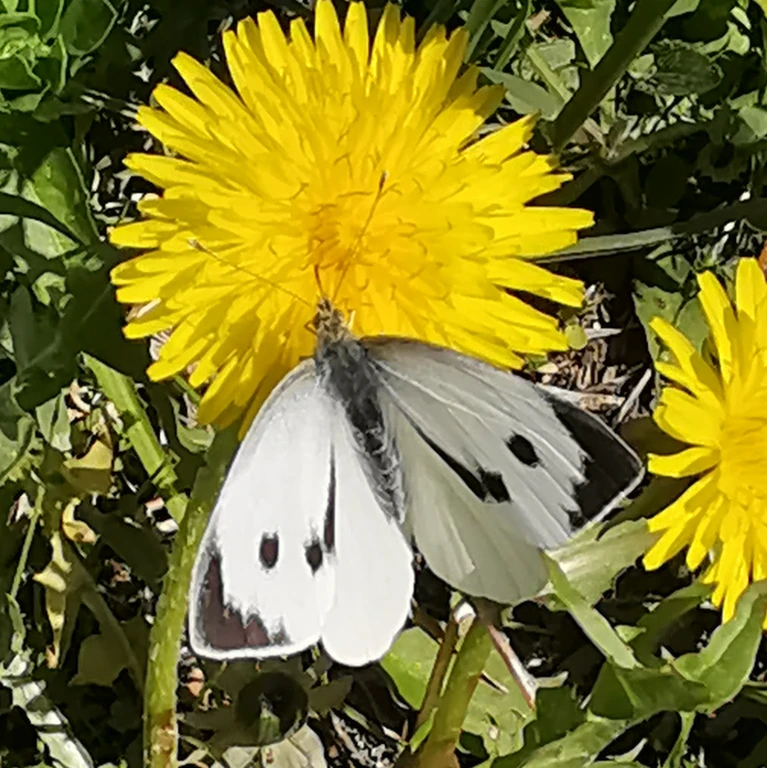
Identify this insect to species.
Pieris brassicae
